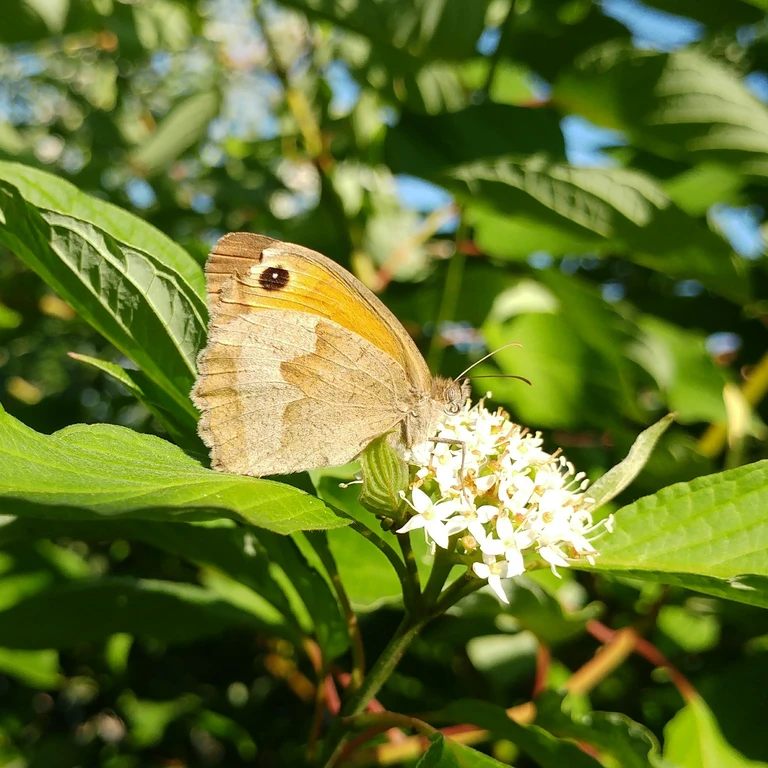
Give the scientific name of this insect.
Maniola jurtina
